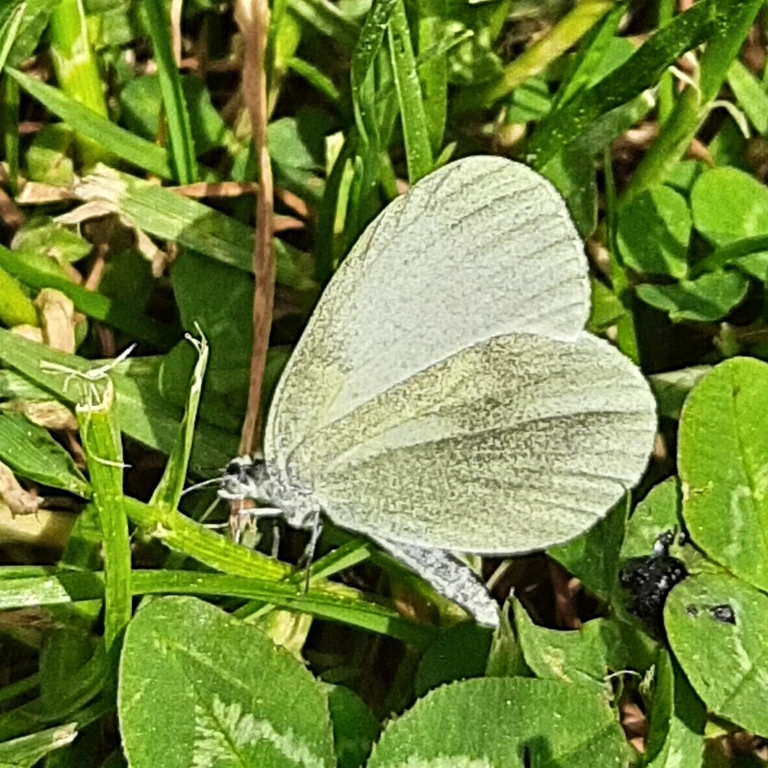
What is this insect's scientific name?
Leptidea sinapis/juvernica
